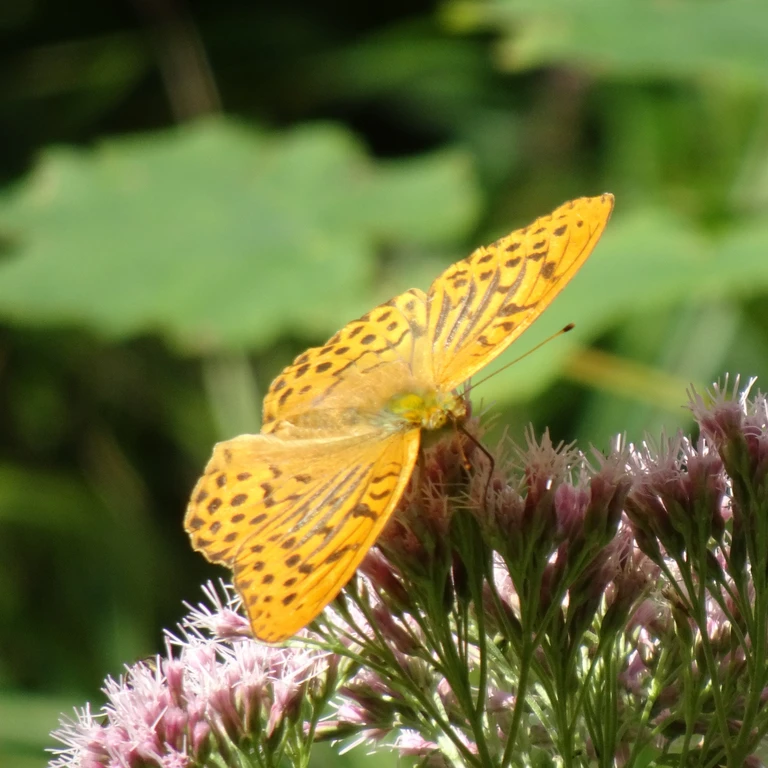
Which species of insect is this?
Argynnis paphia
